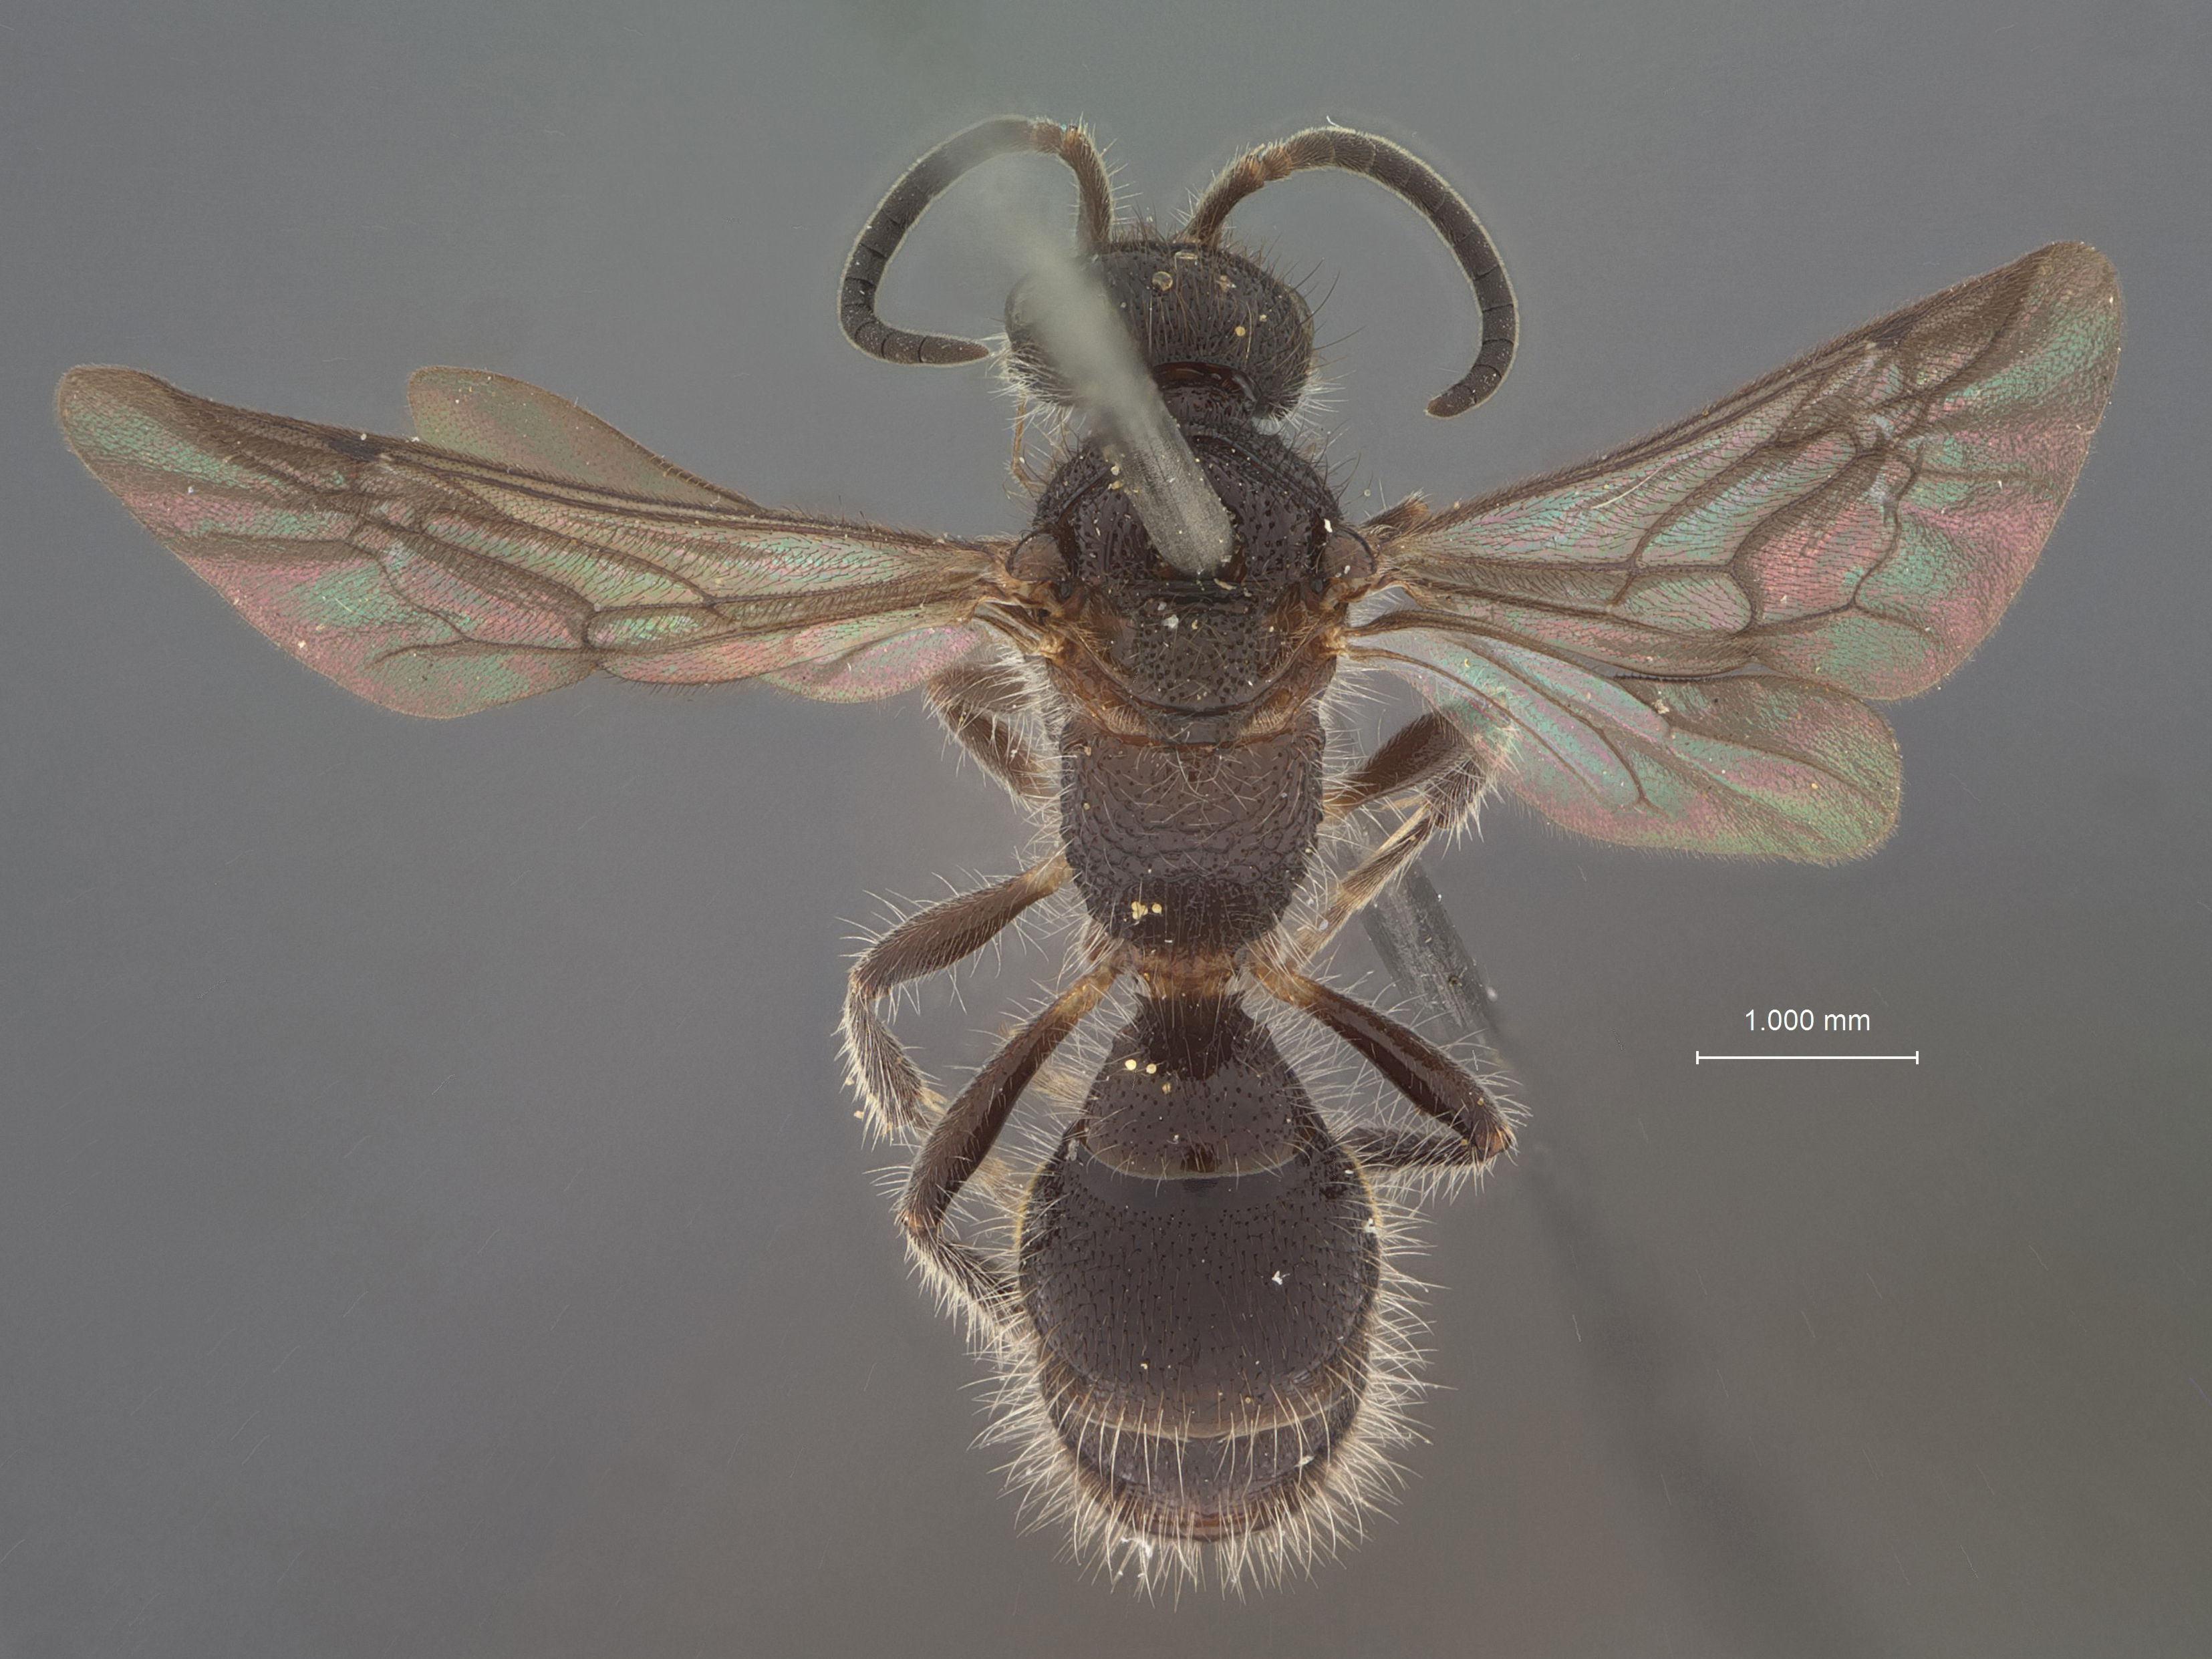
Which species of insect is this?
Squamulotilla bidentata
